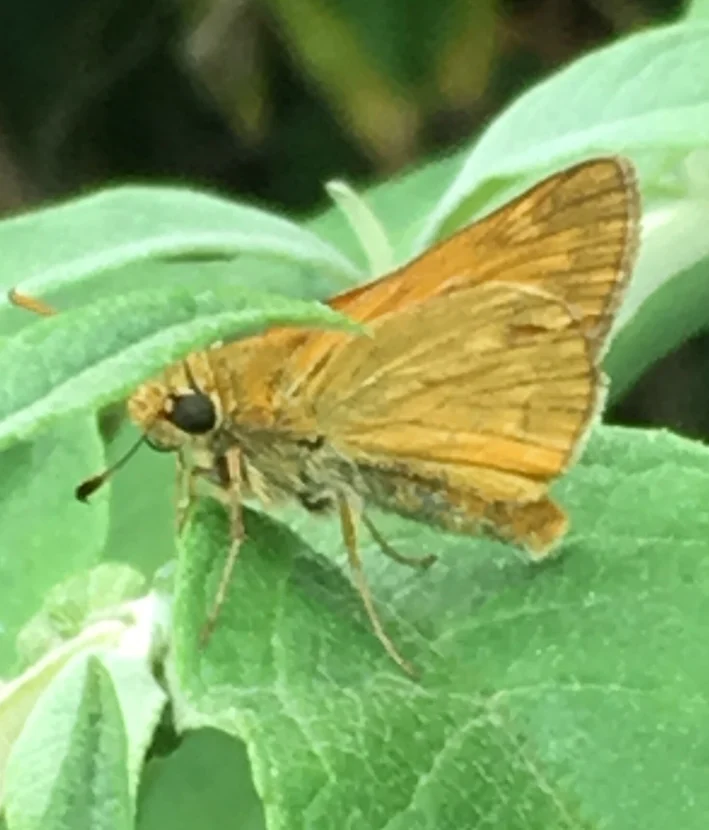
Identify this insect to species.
Ochlodes sylvanus (also Ochlodes venata)
